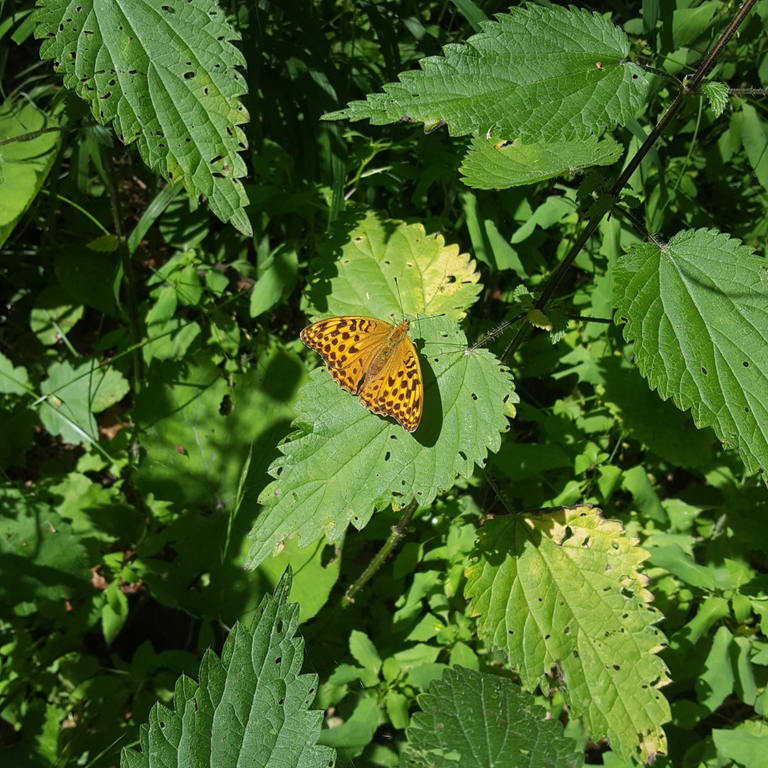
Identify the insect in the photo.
Argynnis paphia
